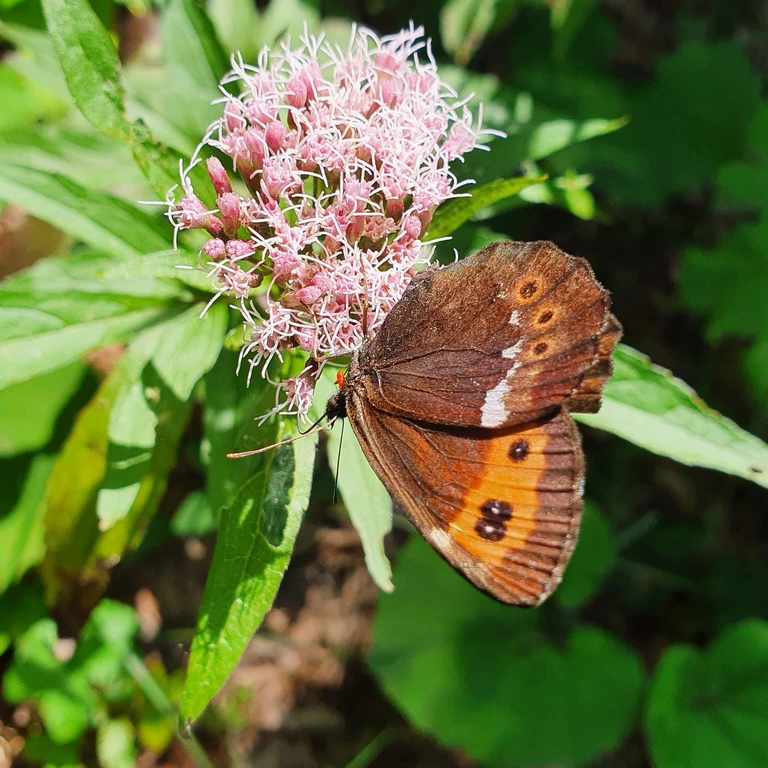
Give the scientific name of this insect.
Erebia ligea
